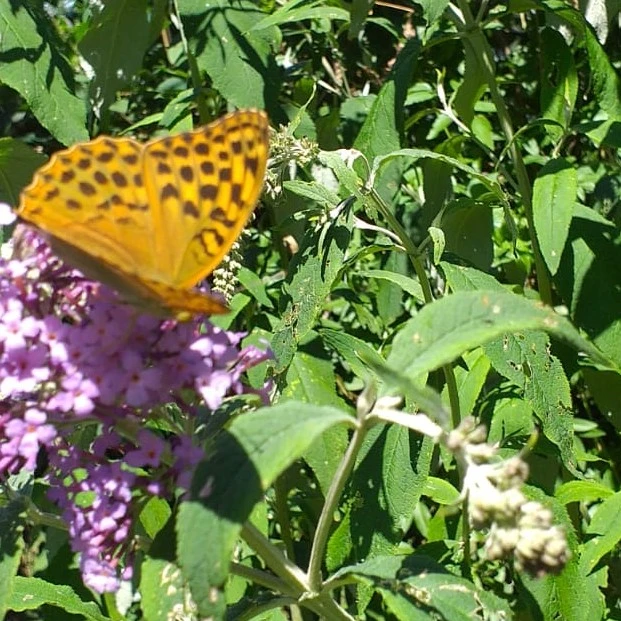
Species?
Argynnis paphia
